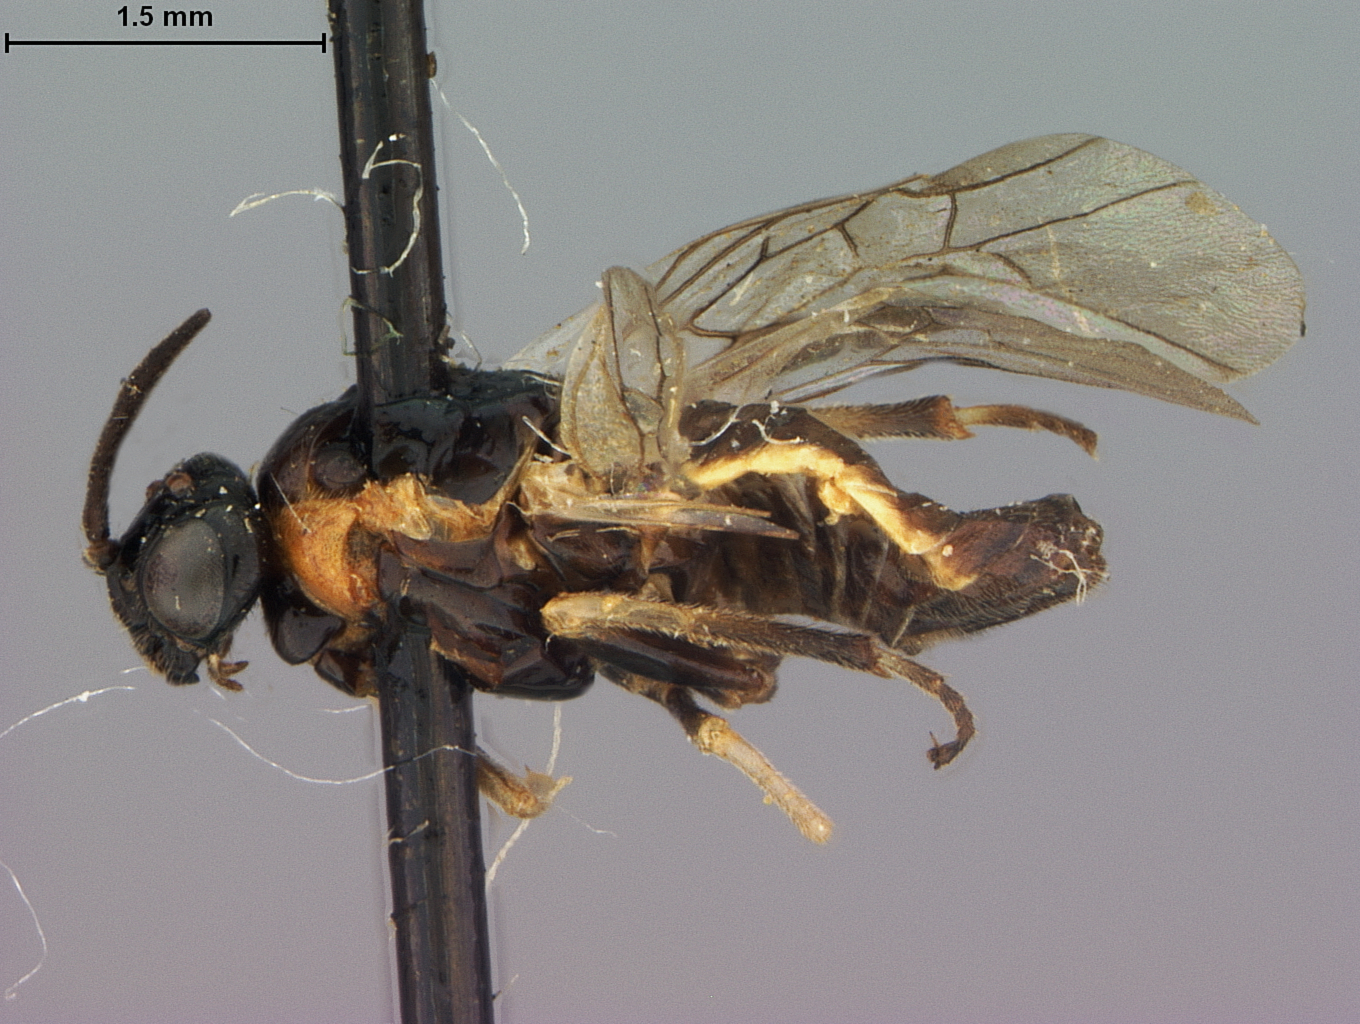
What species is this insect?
Schizocerus collaris
